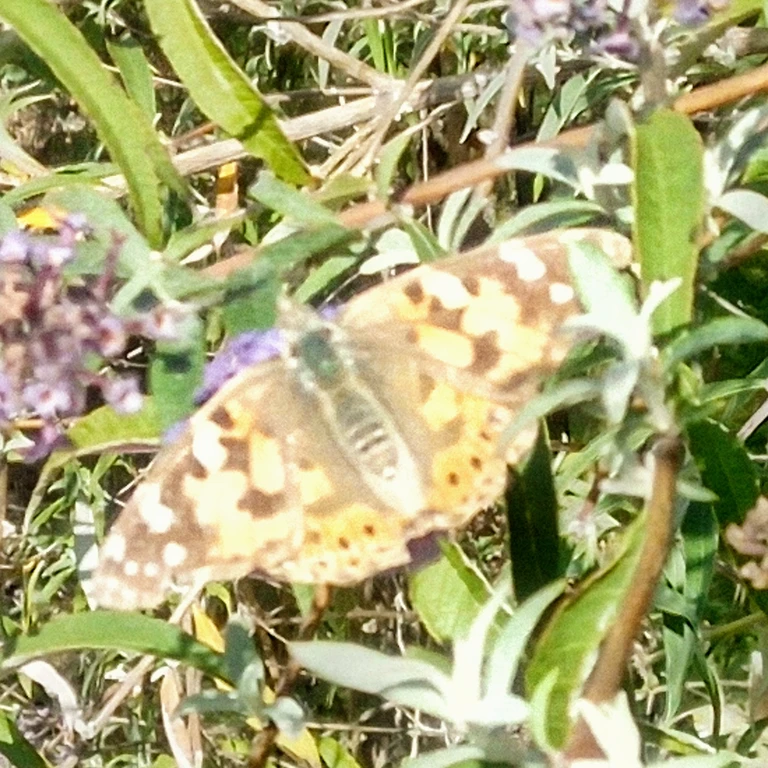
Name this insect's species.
Vanessa cardui
